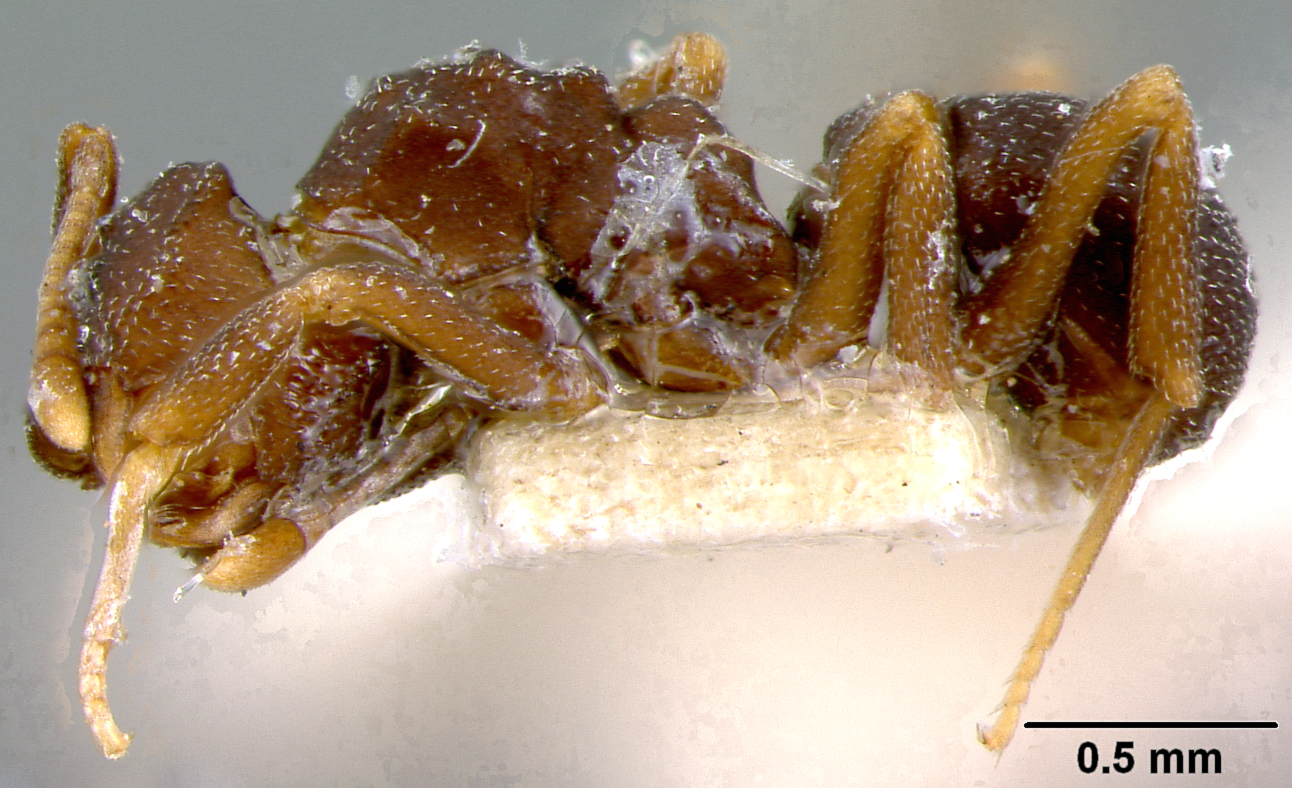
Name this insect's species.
Cyphomyrmex rimosus
